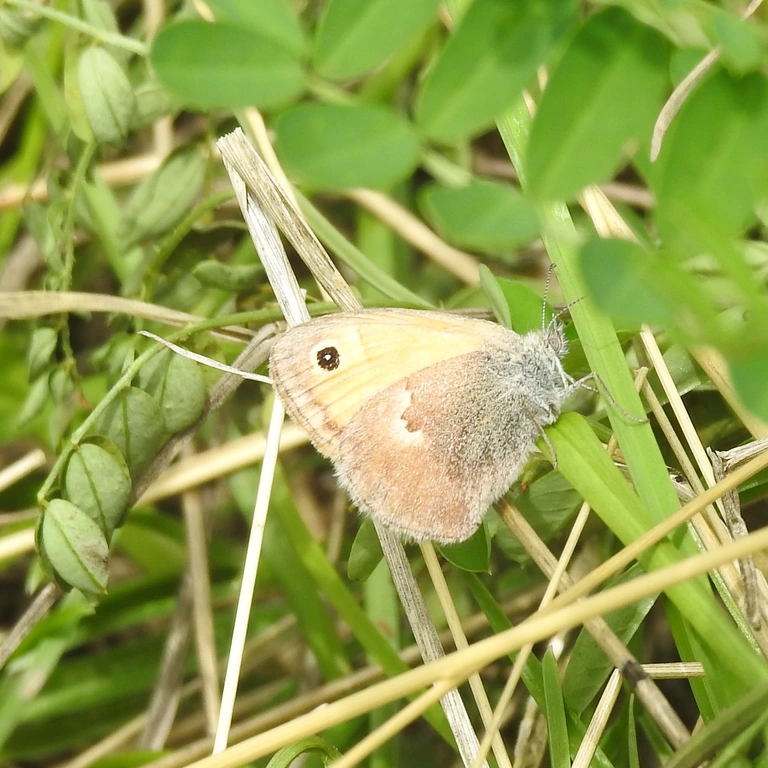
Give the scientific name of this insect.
Coenonympha pamphilus
